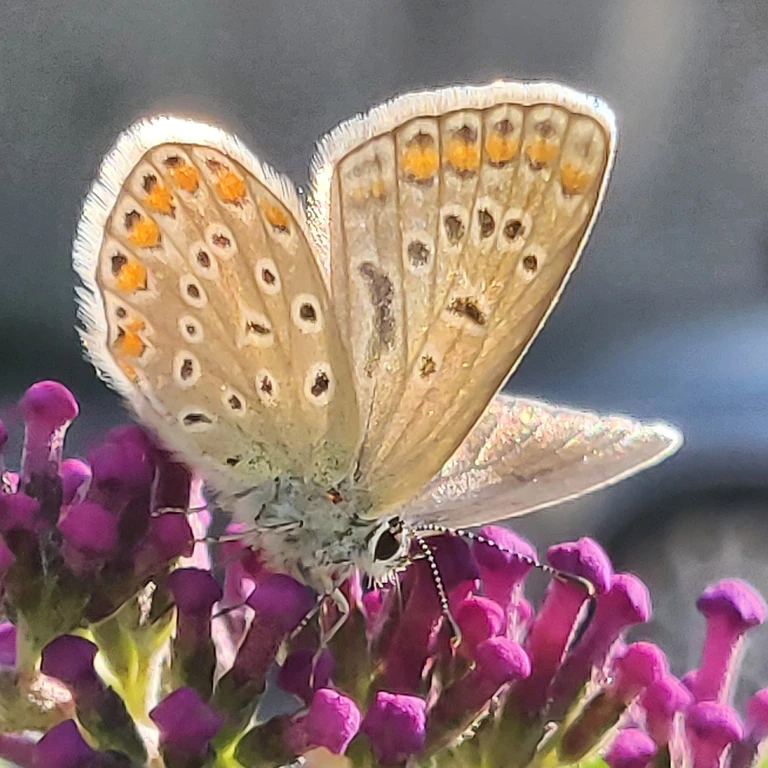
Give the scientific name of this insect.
Polyommatus icarus
